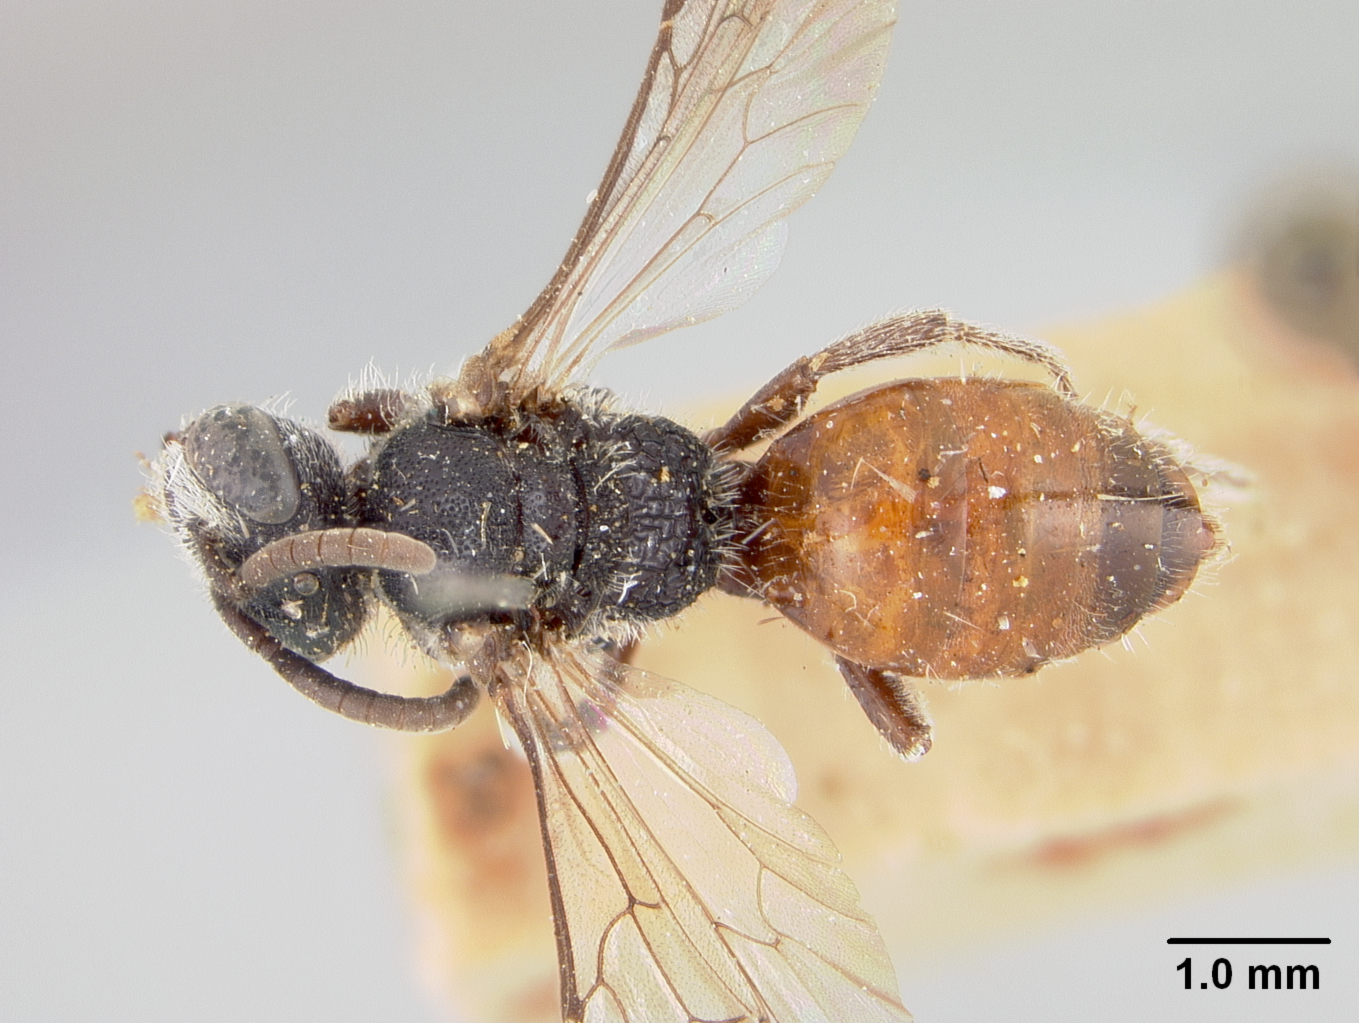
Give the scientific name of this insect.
Sphecodes galerus
